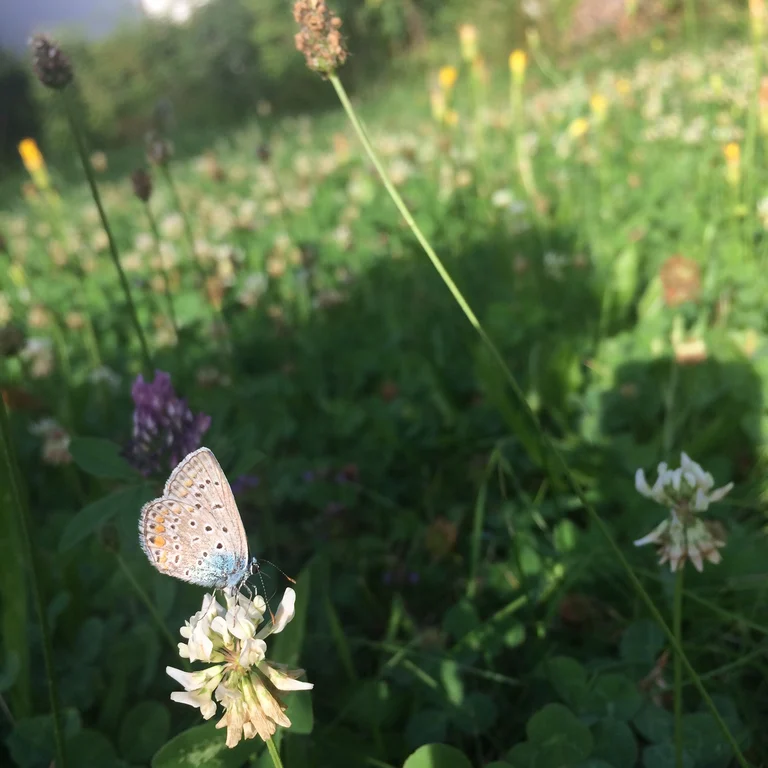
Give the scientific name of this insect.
Polyommatus icarus
